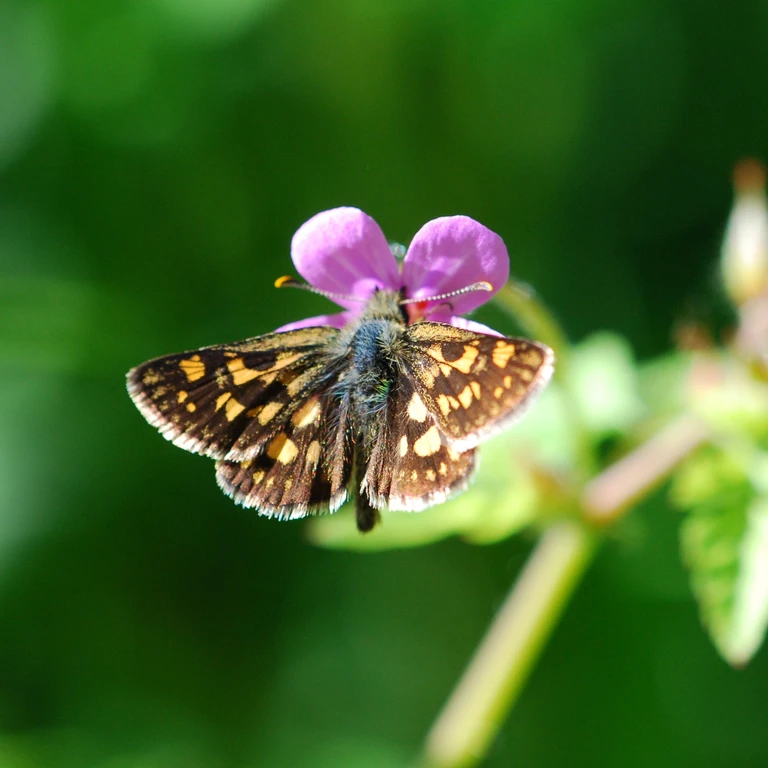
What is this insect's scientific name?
Carterocephalus palaemon
